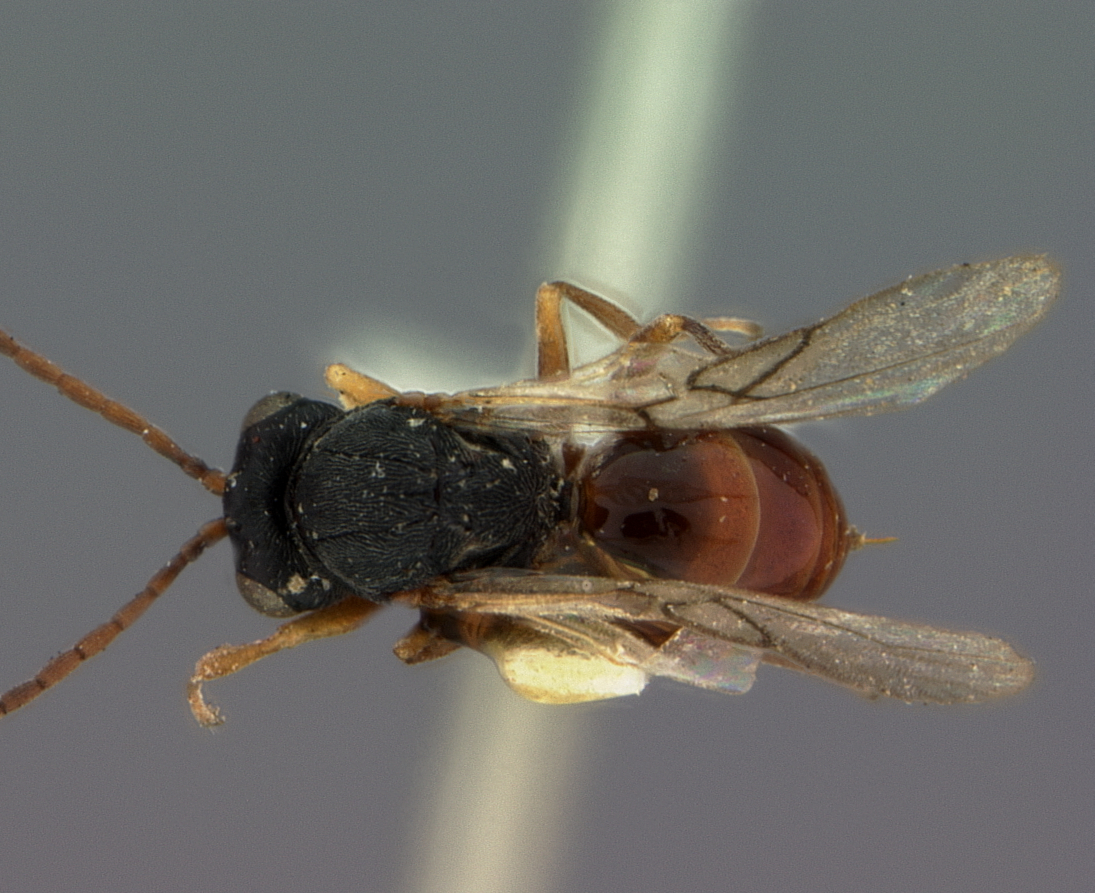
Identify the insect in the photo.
Aulax sonchicola
